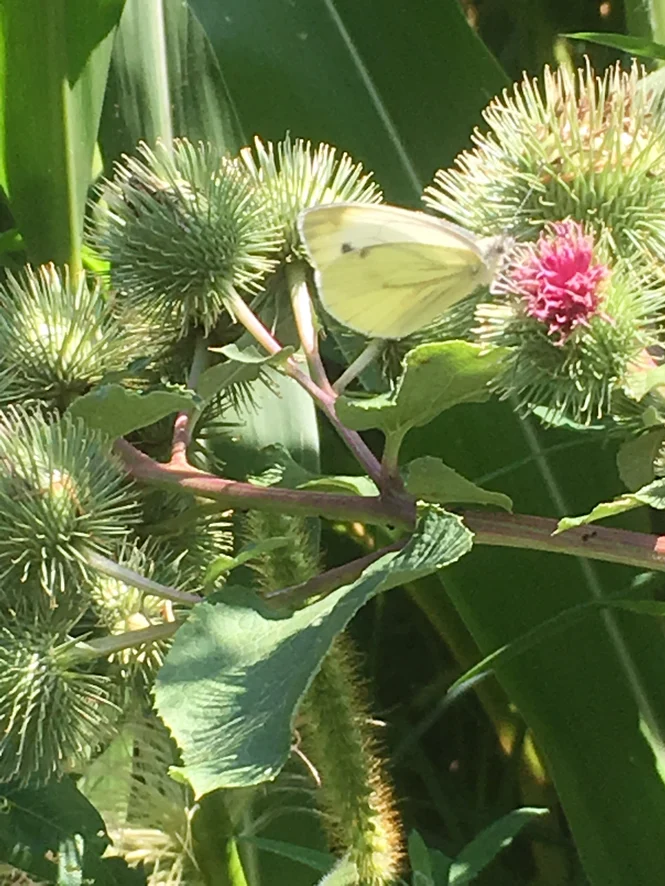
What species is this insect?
Pieris napi
